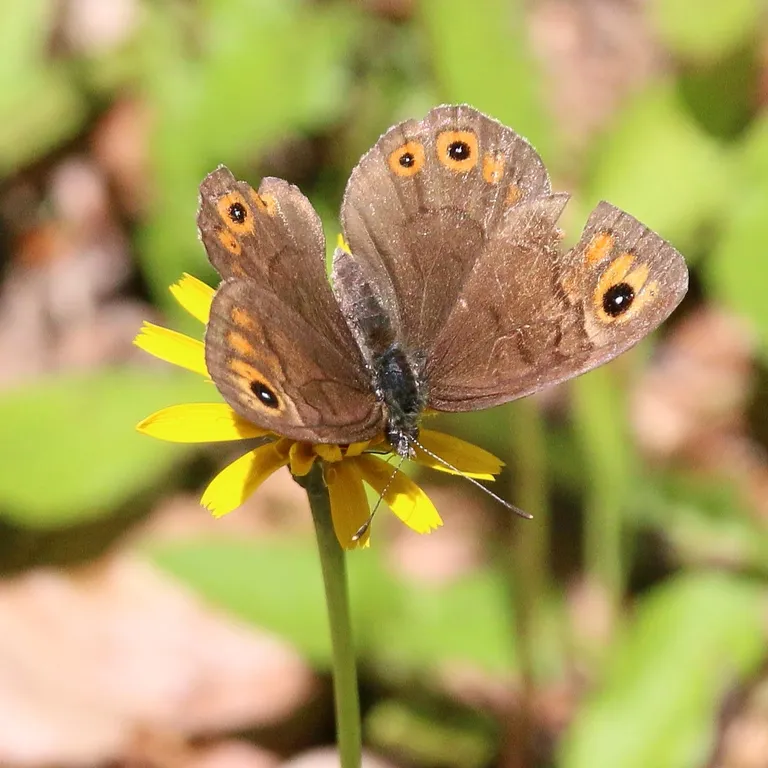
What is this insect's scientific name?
Lasiommata petropolitana (also Pararge petropolitana)
